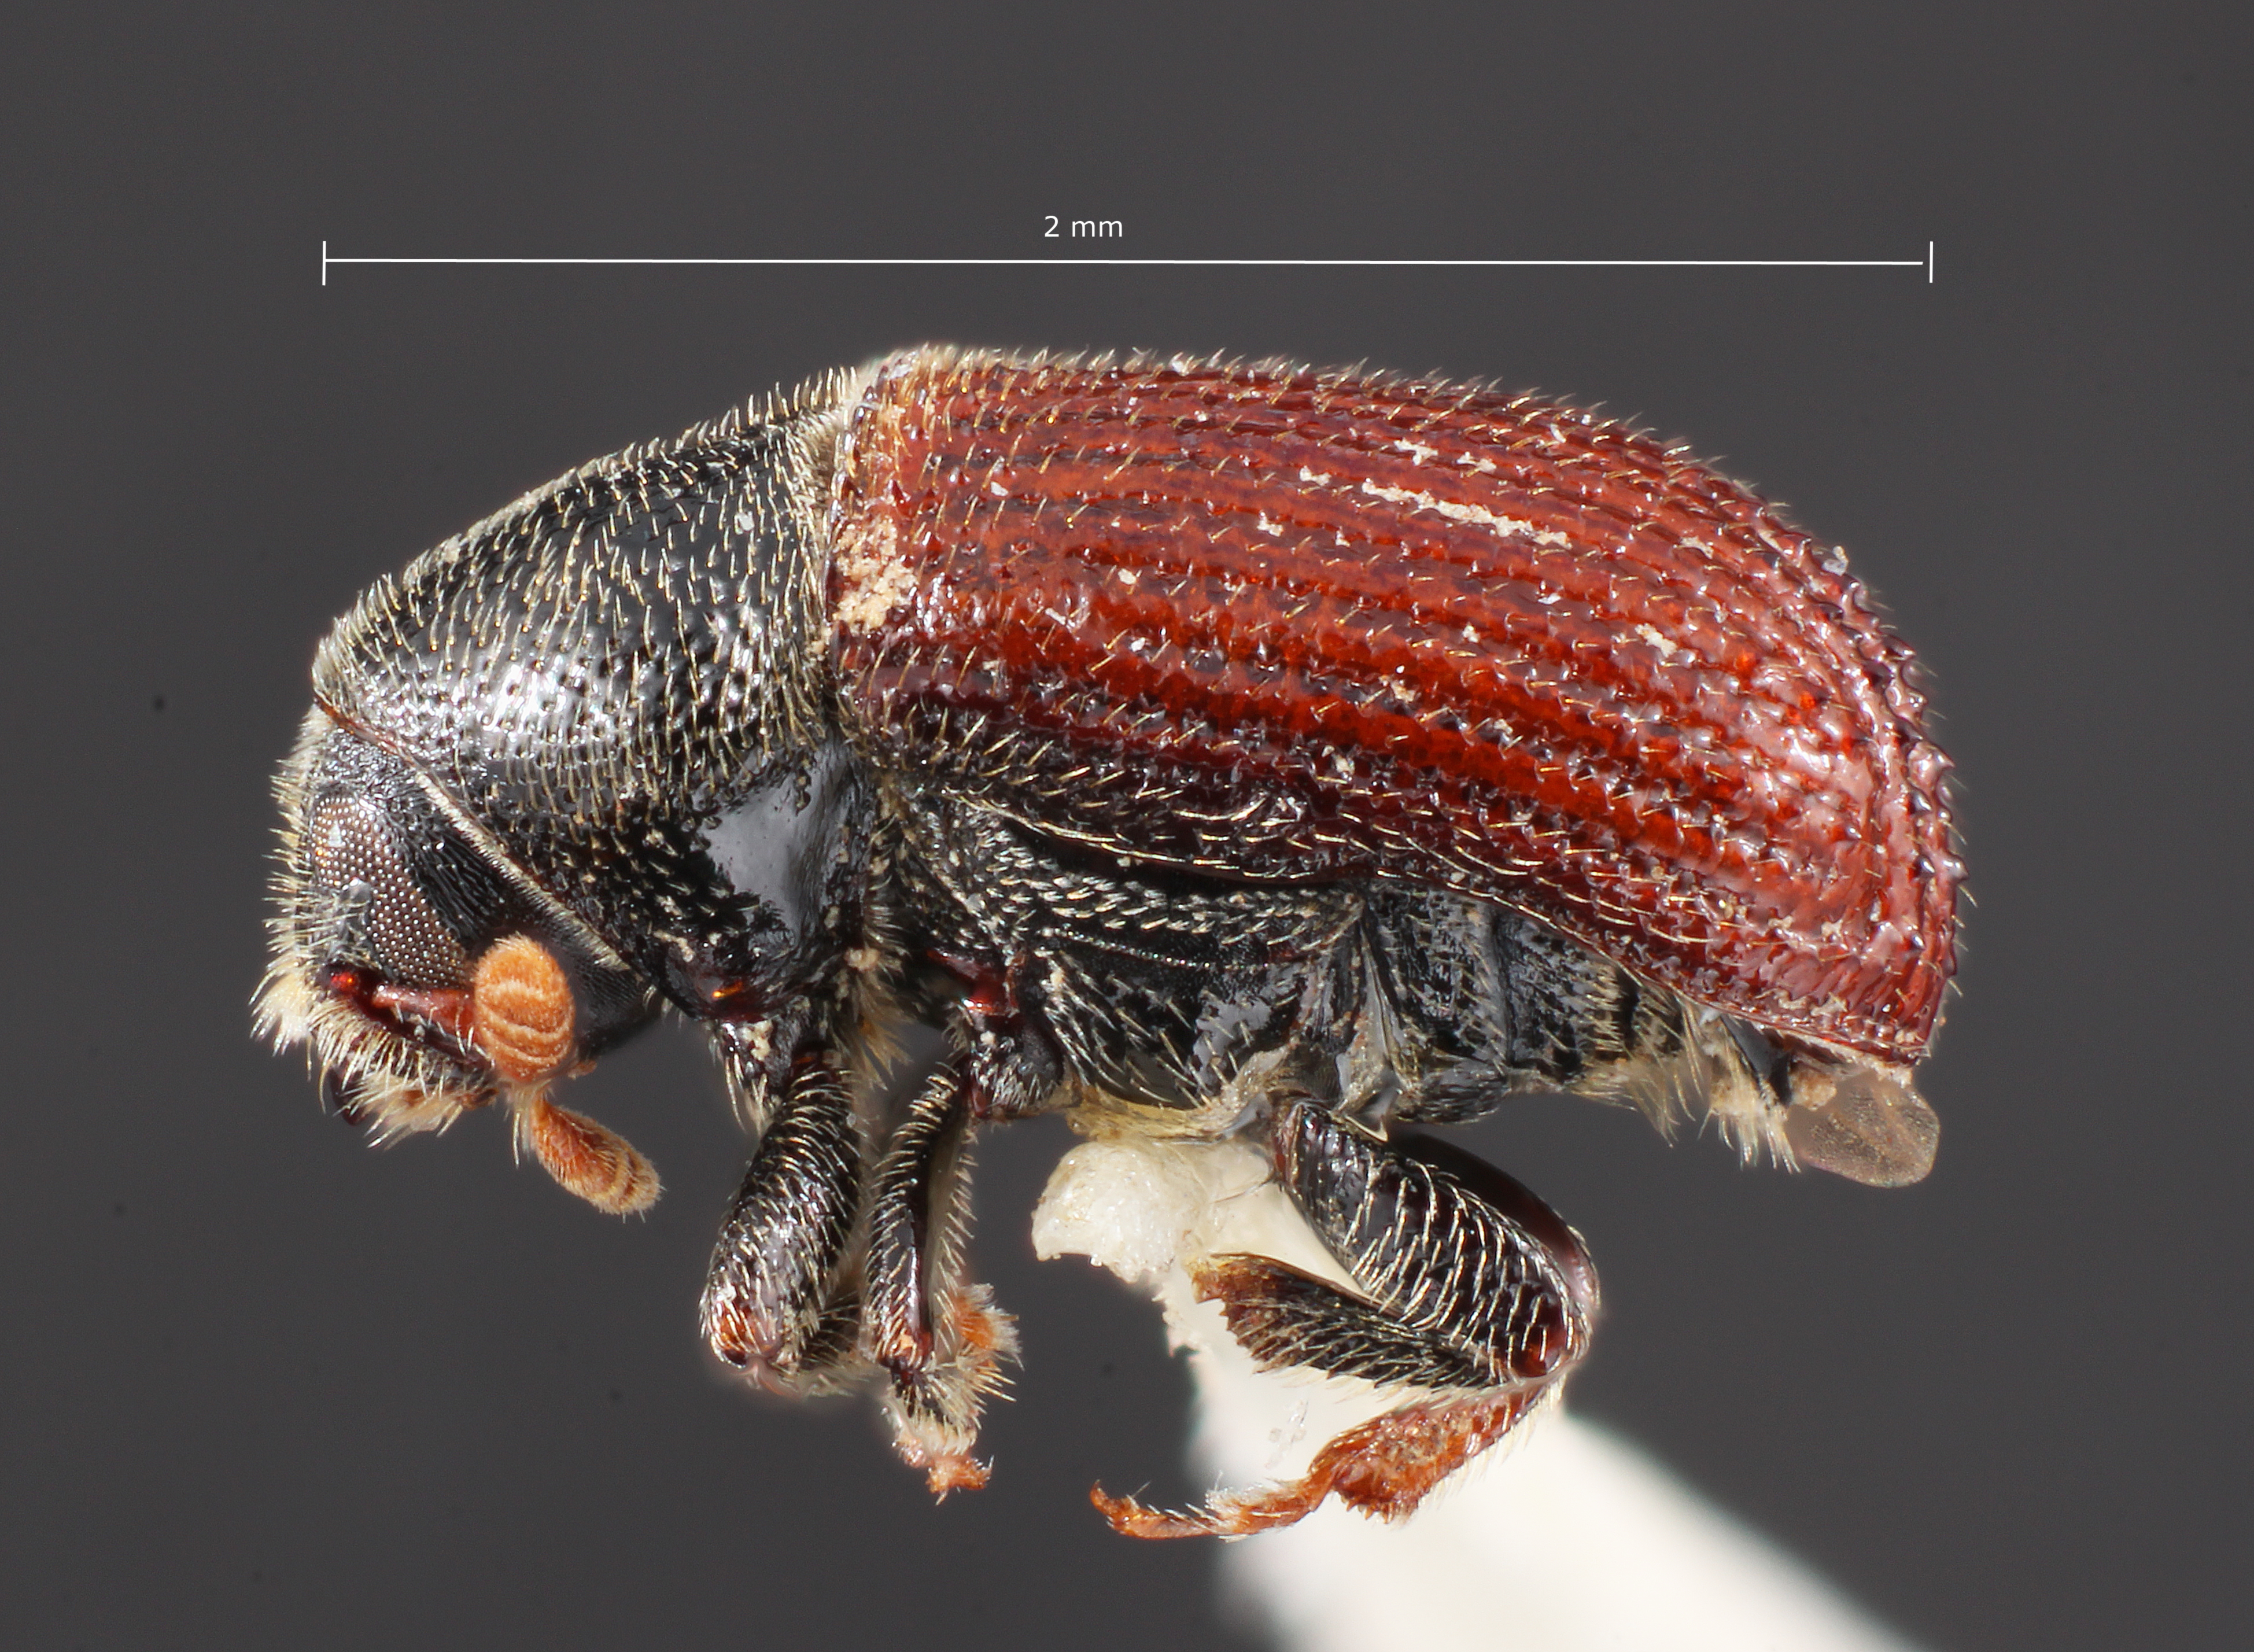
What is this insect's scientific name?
Phloeosinus buckhorni
